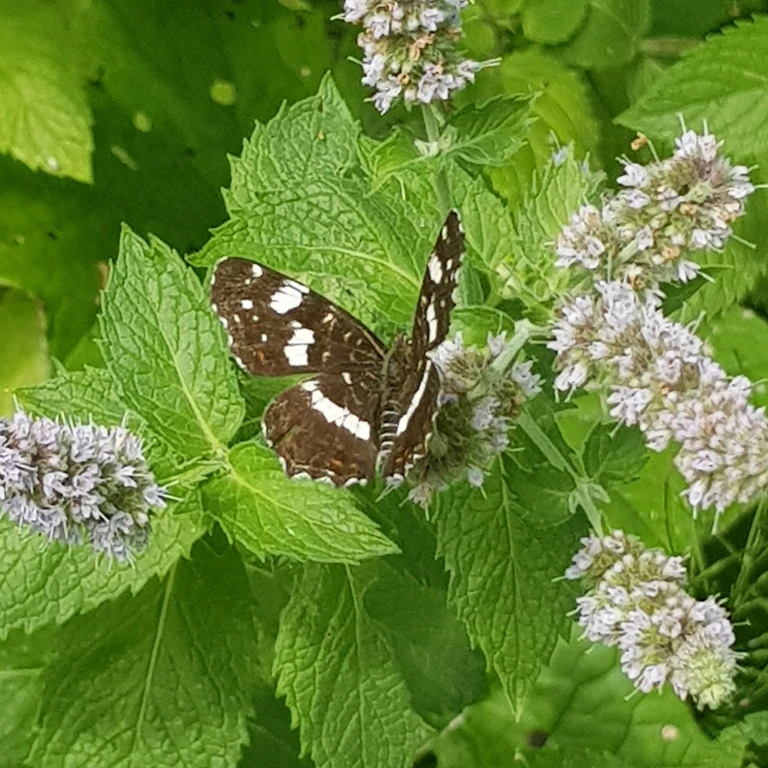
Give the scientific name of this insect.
Araschnia levana
